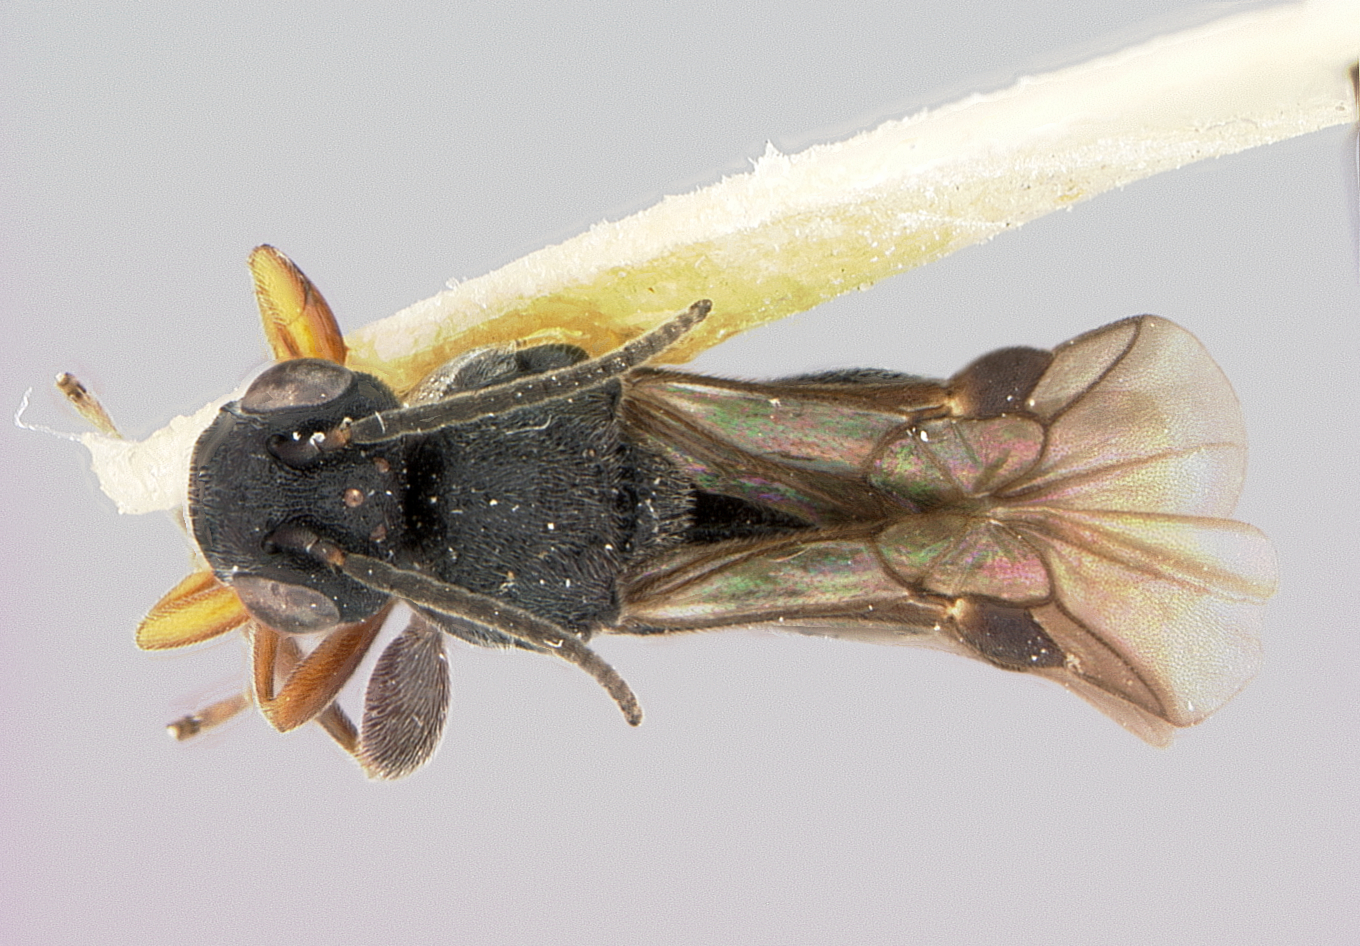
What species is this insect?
Urosigalphus rugosocorpus
